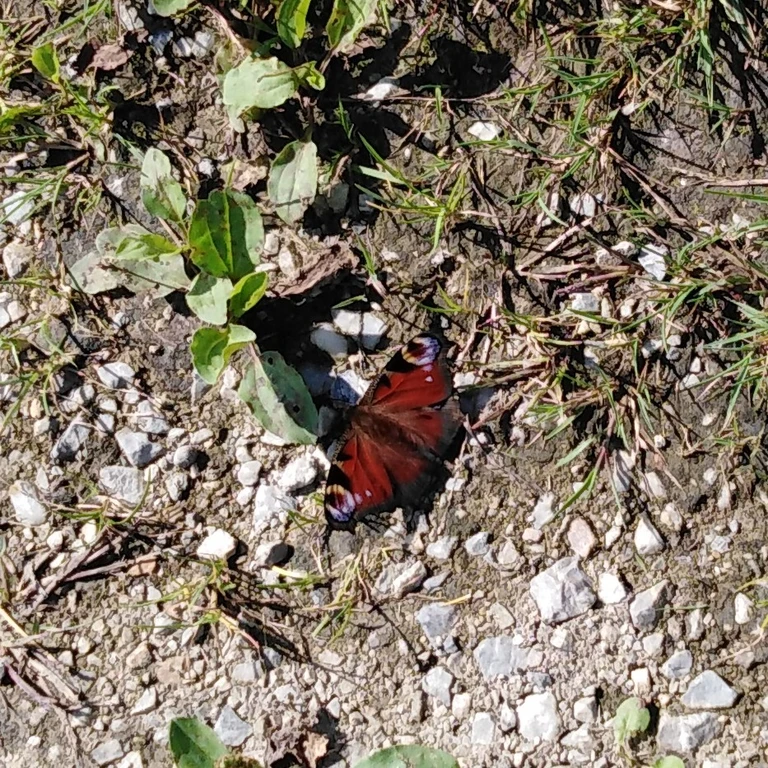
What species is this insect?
Aglais io
